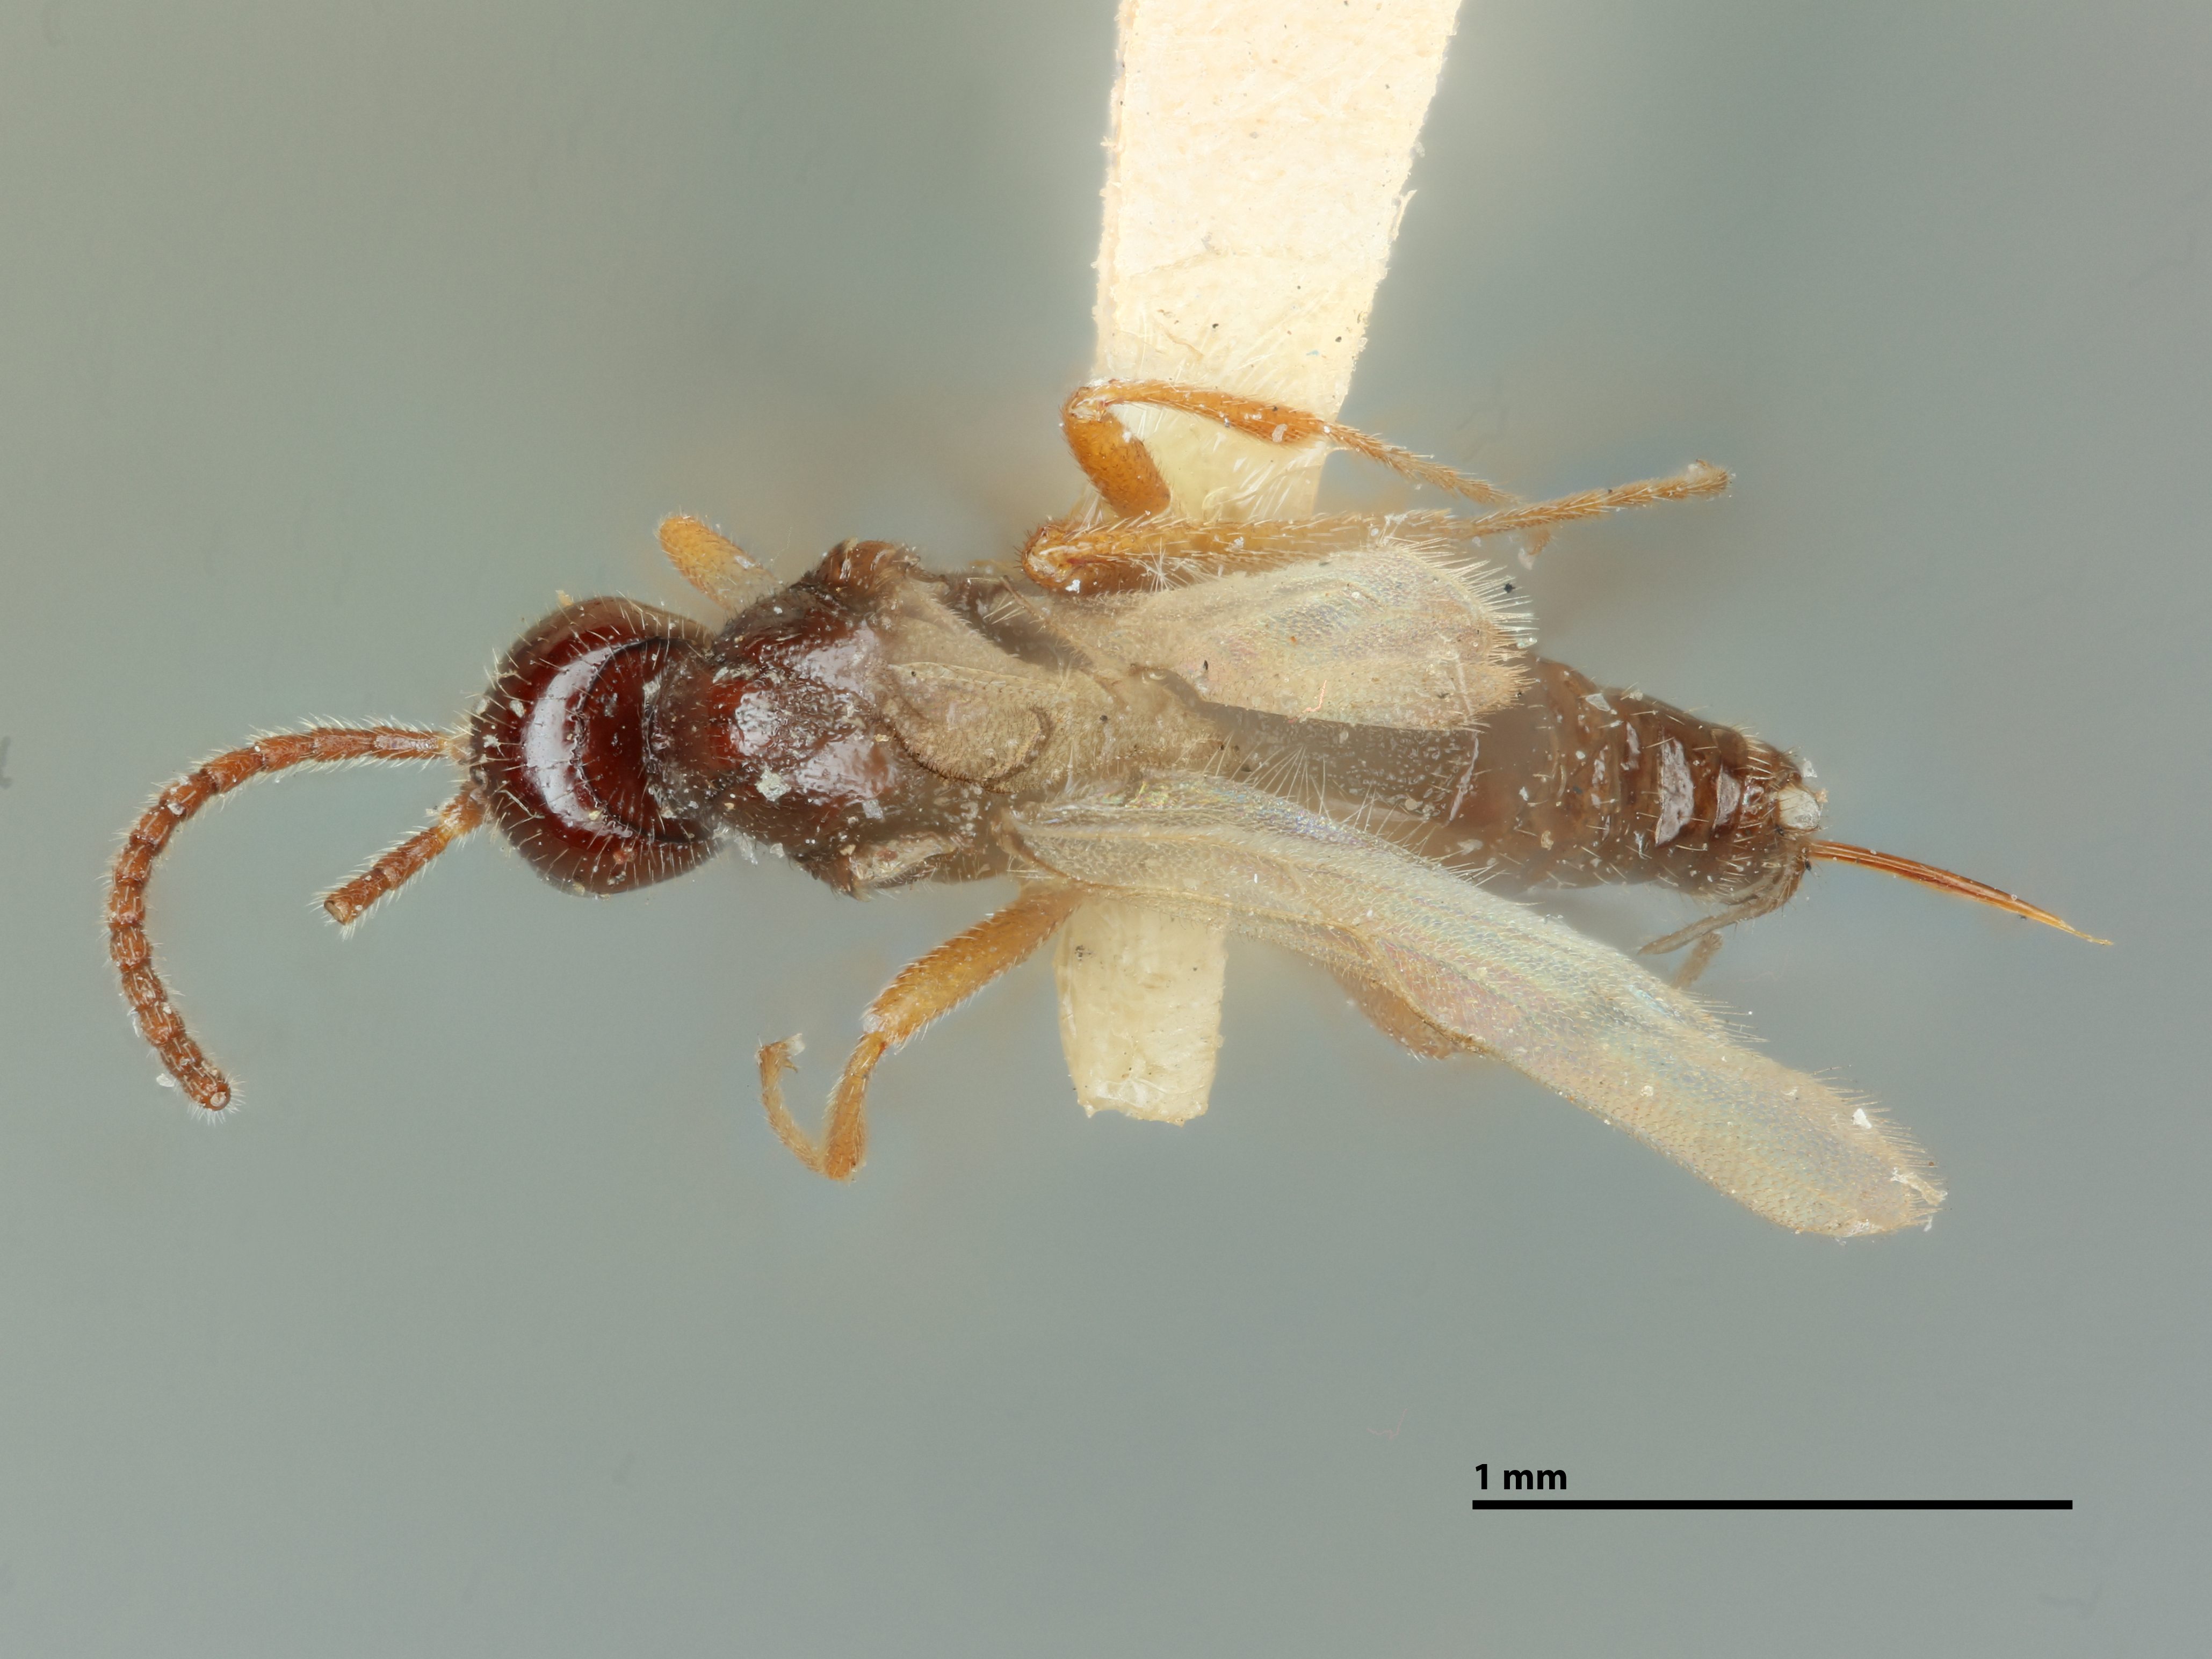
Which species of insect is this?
Dimeris rufipes
